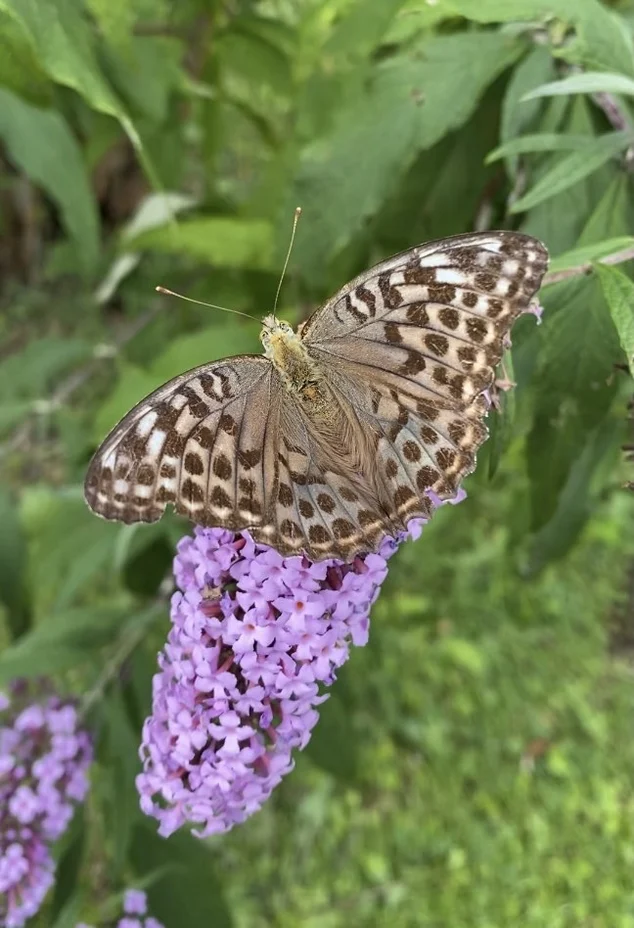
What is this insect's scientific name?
Argynnis paphia
